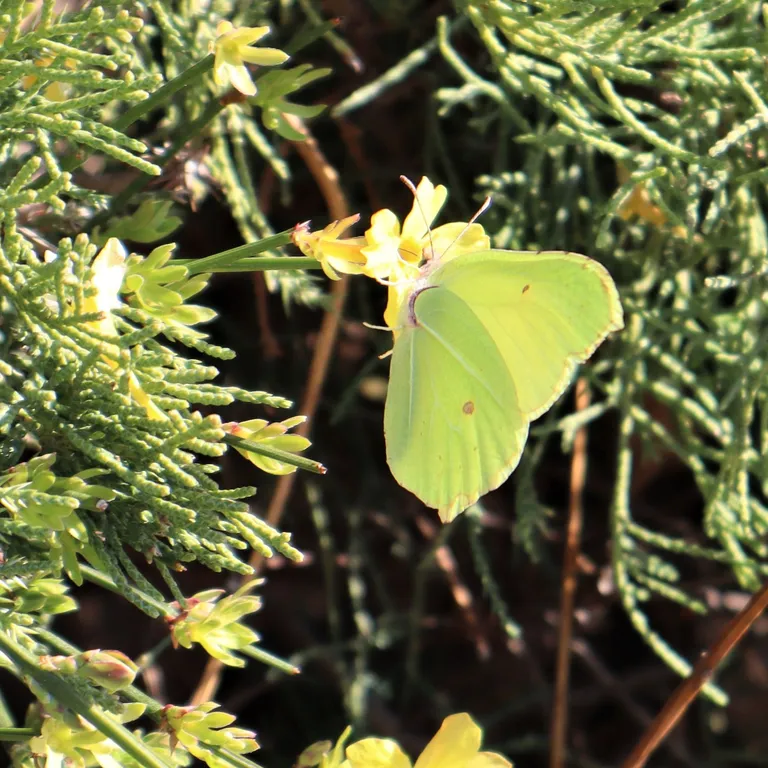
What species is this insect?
Gonepteryx rhamni
